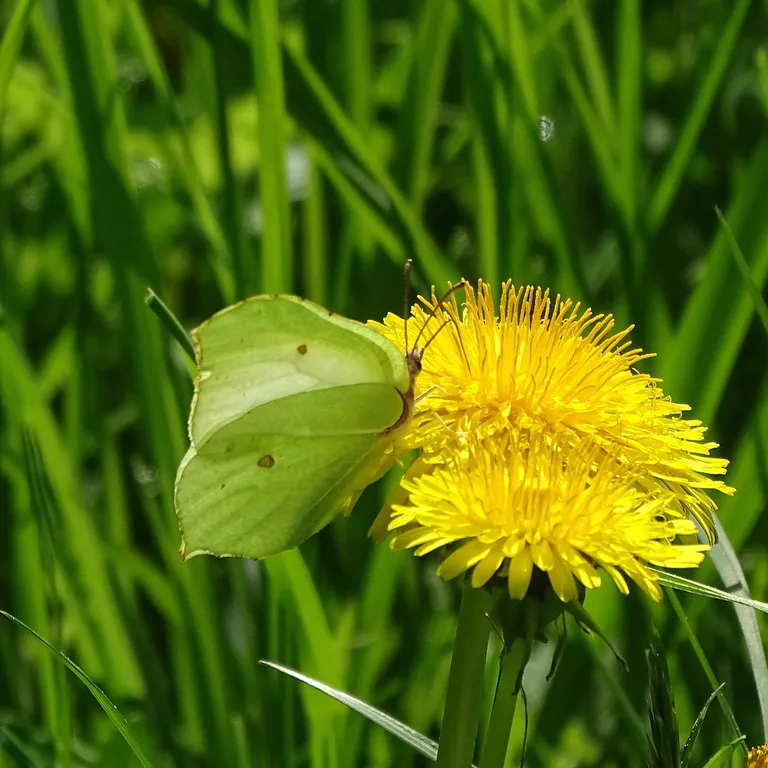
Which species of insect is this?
Gonepteryx rhamni
